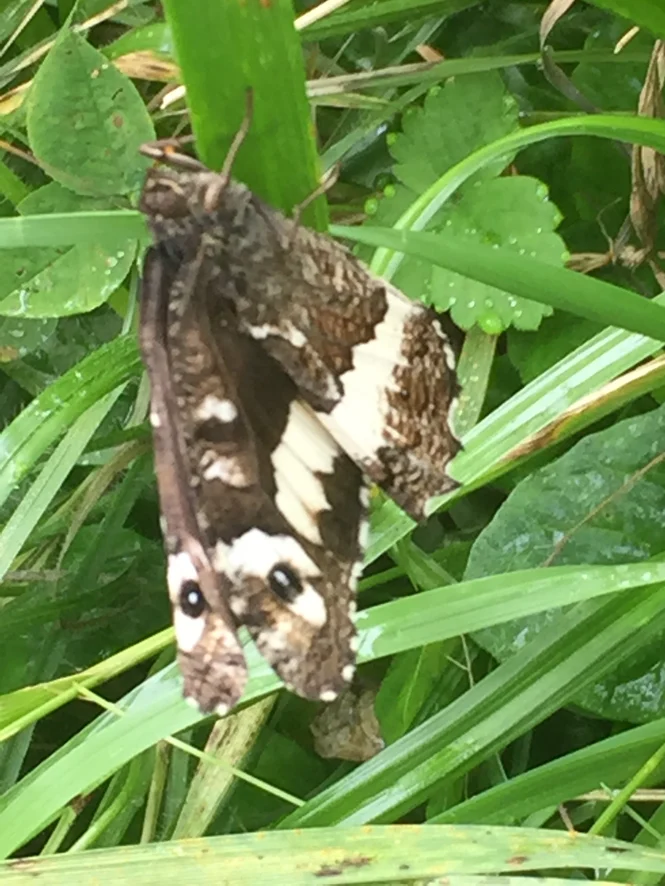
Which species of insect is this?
Brintesia circe
